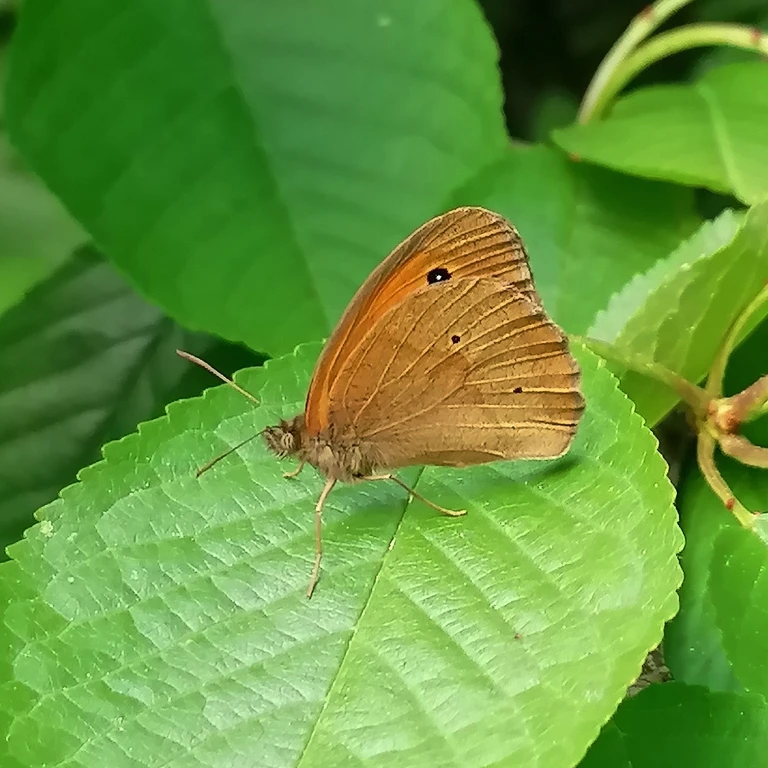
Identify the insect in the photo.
Maniola jurtina
